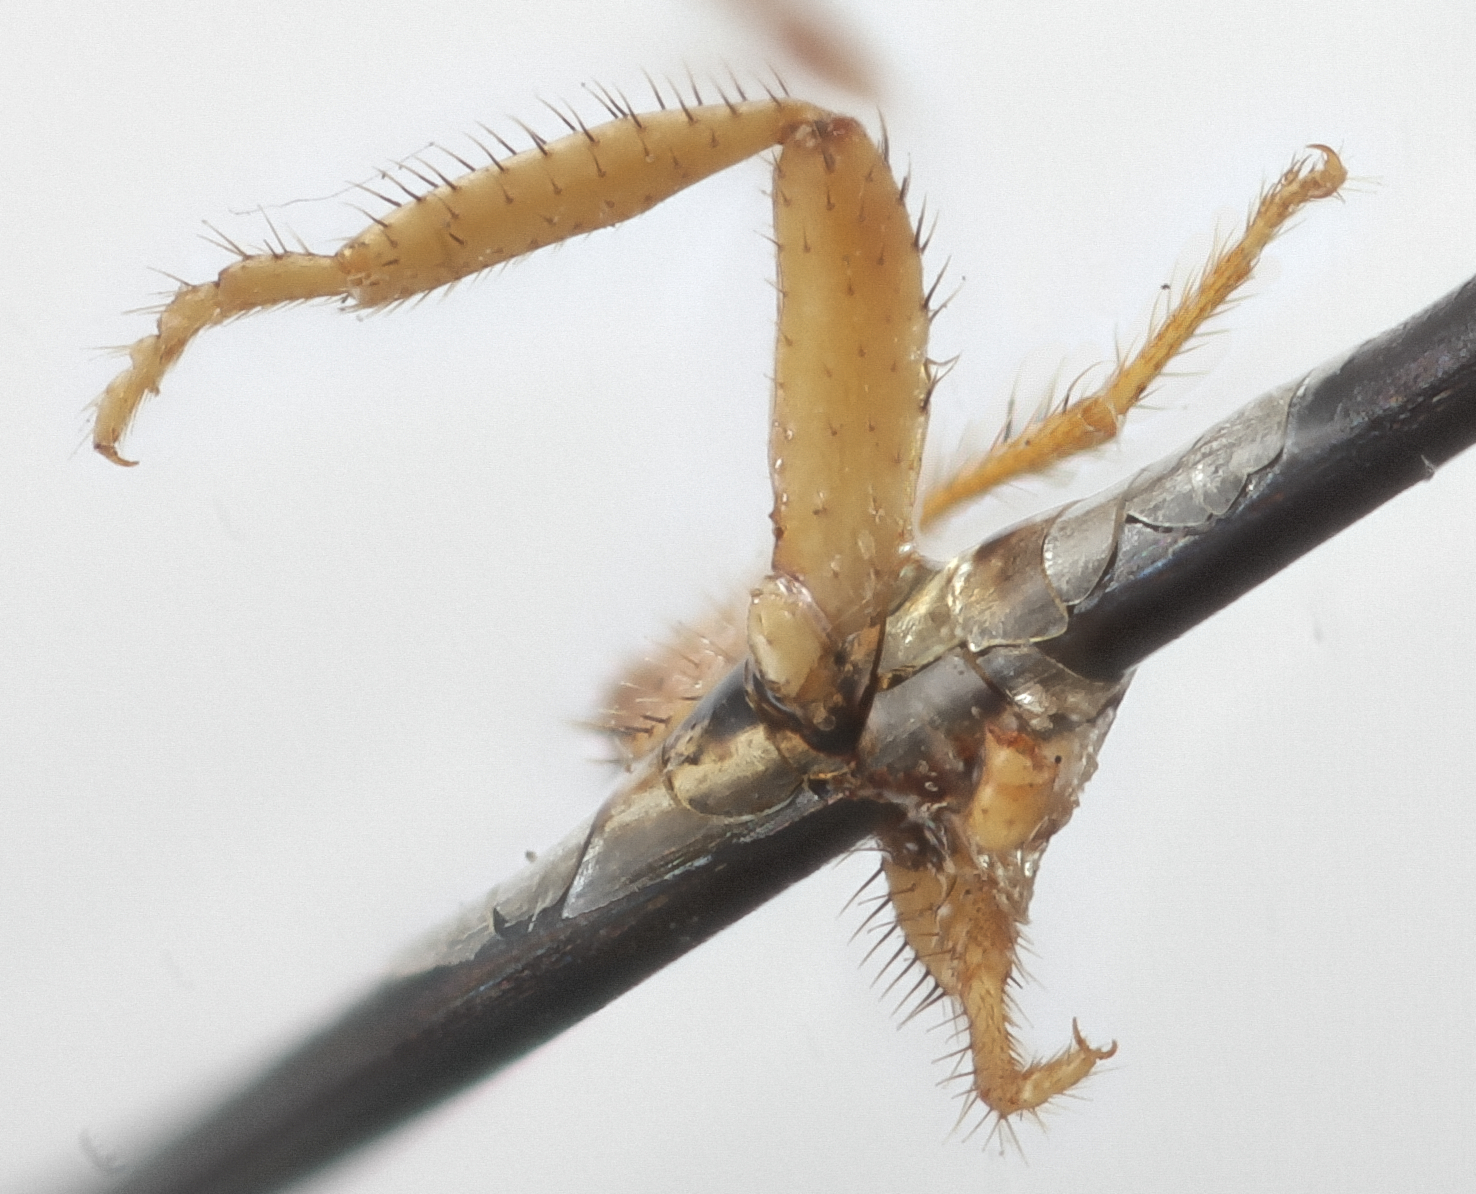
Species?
Trachopeplus setosus
